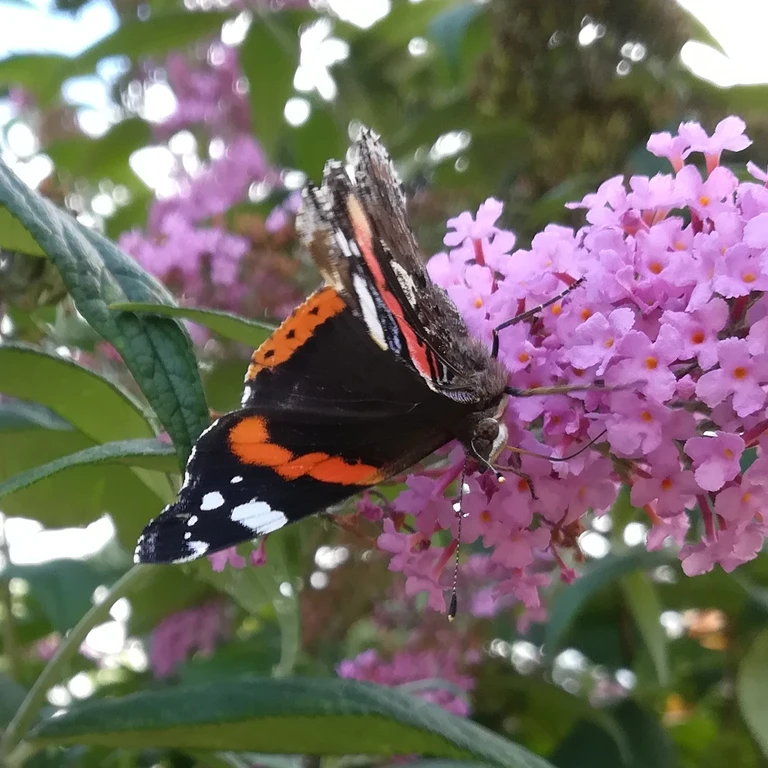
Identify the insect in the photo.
Vanessa atalanta
